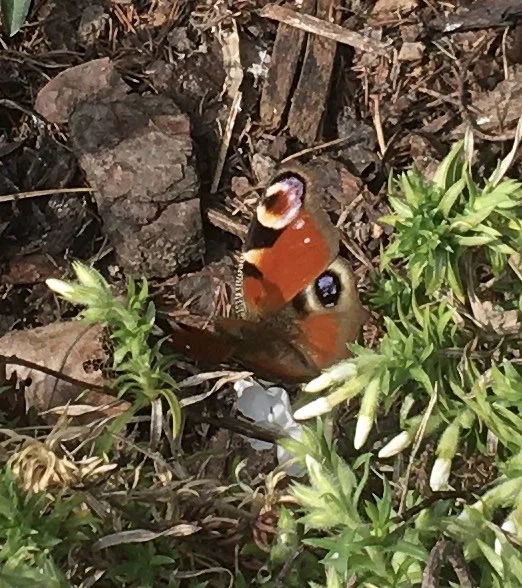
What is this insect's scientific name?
Aglais io
